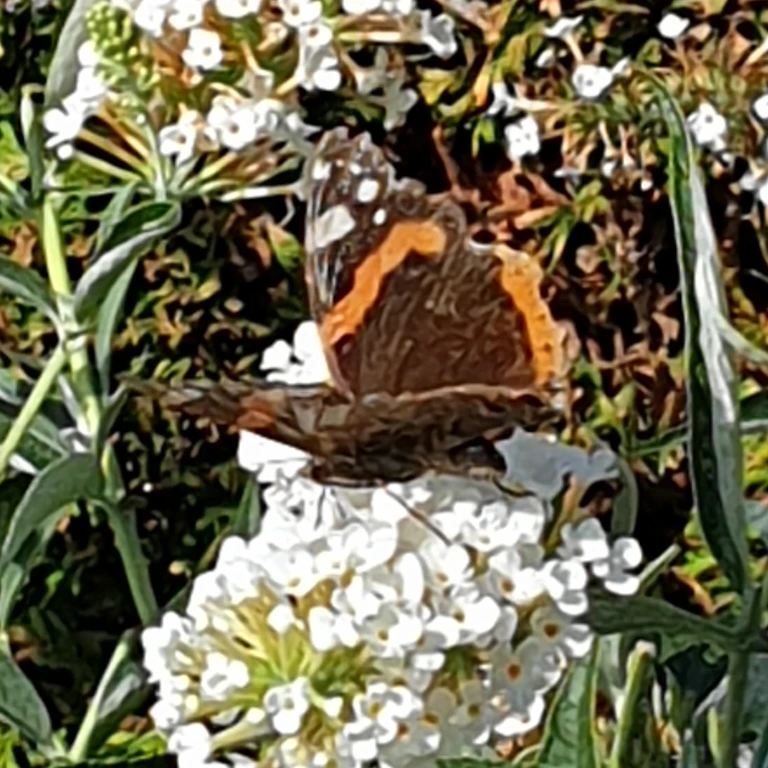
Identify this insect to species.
Vanessa atalanta
